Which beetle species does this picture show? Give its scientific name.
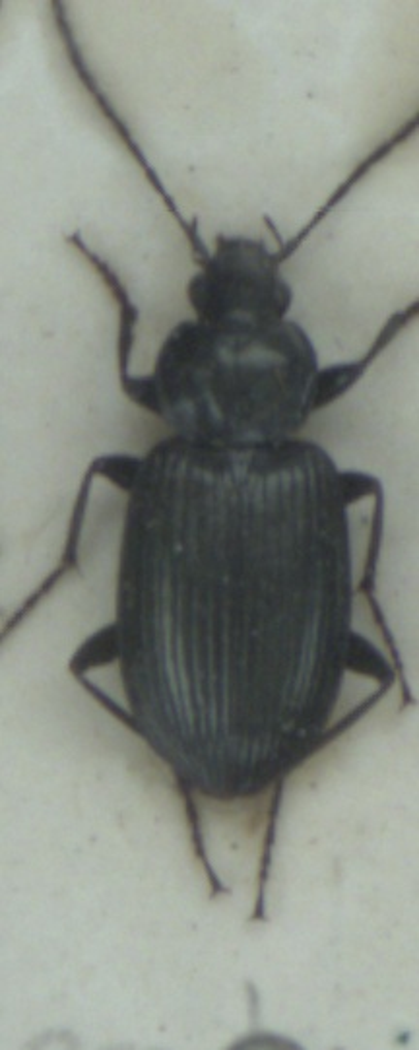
Agonum viduum
